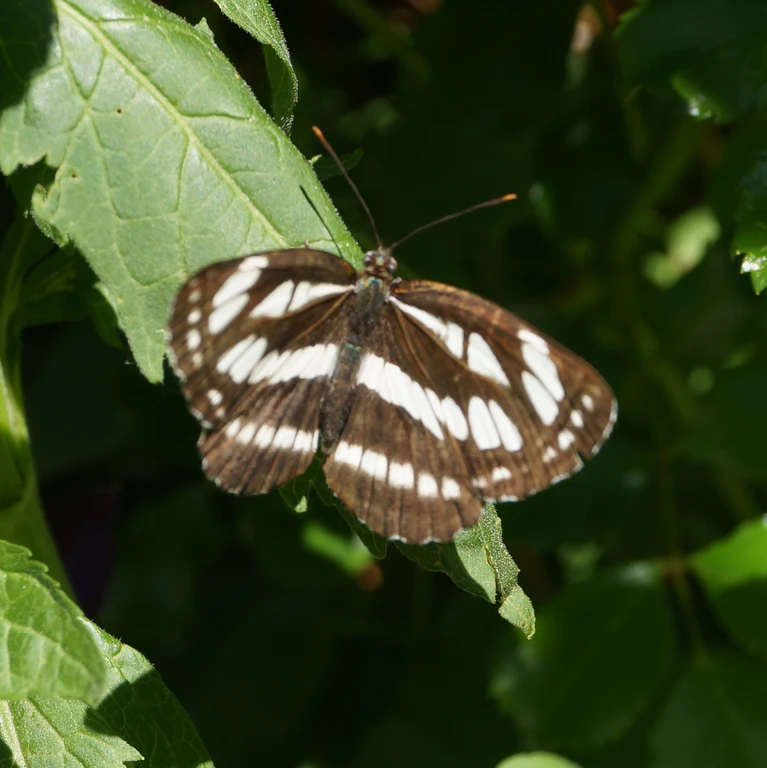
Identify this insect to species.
Neptis sappho
